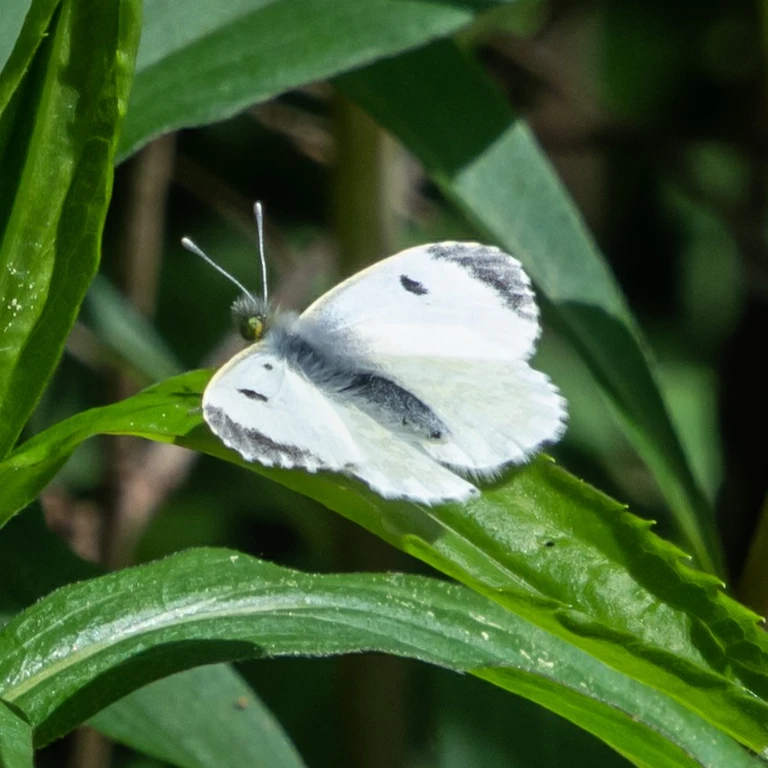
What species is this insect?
Anthocharis cardamines
